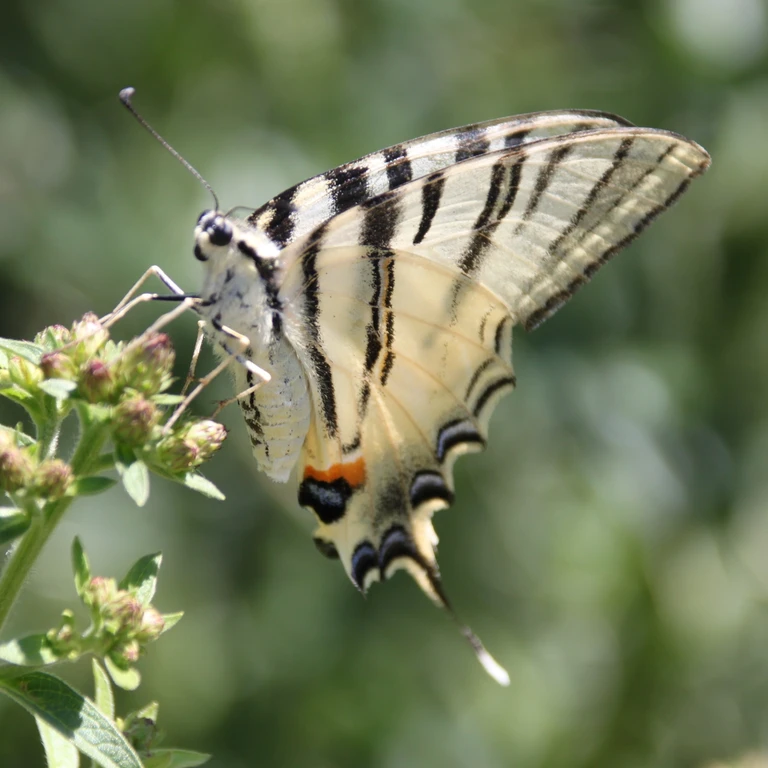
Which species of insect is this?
Iphiclides podalirius
